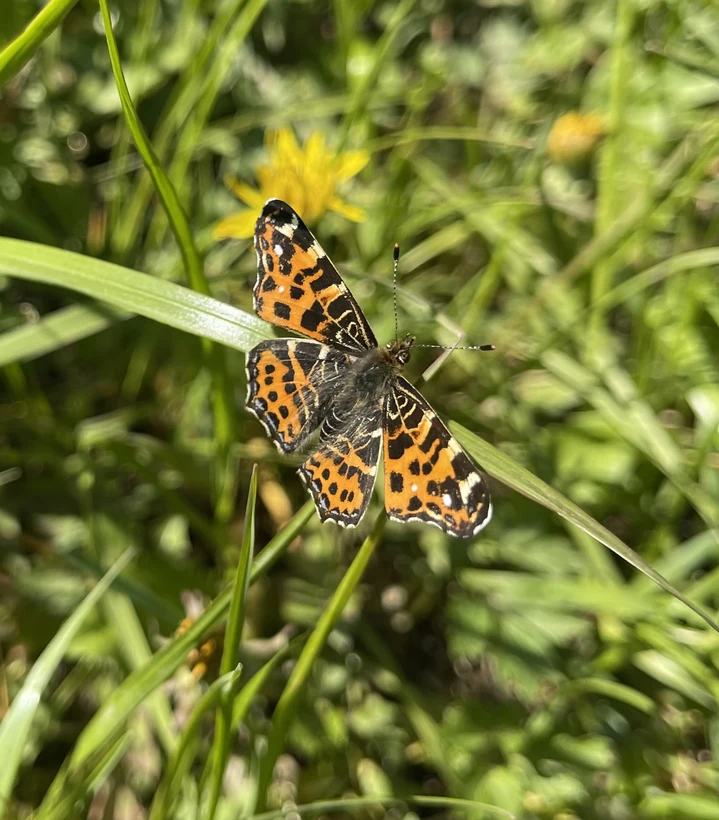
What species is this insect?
Araschnia levana
